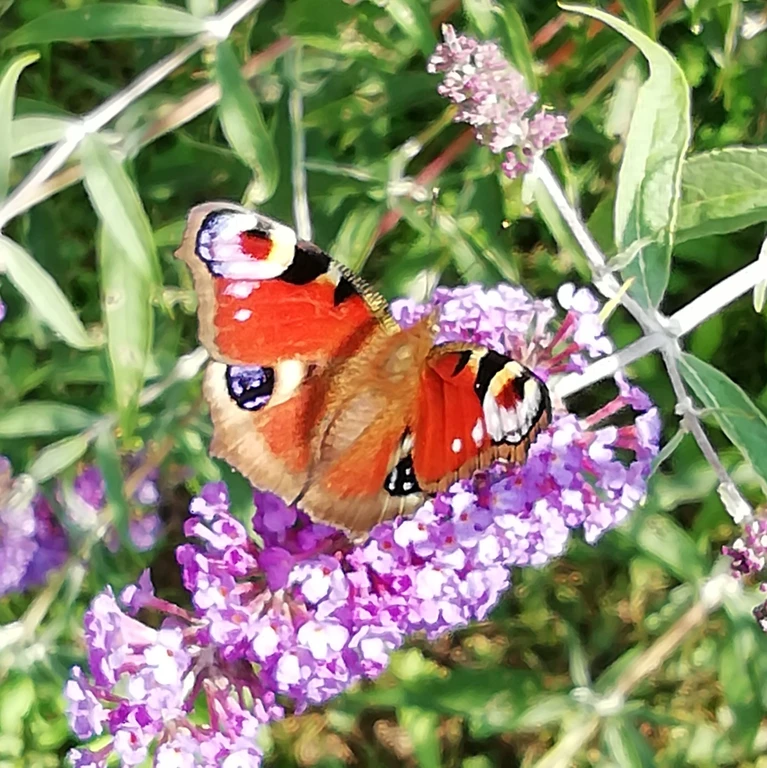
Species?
Aglais io
